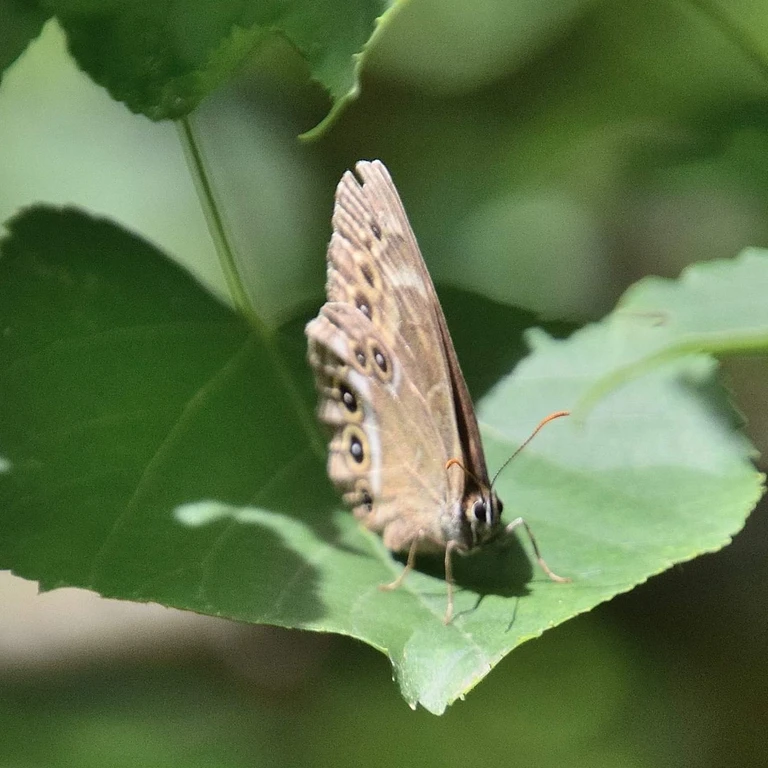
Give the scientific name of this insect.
Lopinga achine (also Pararge achine)
